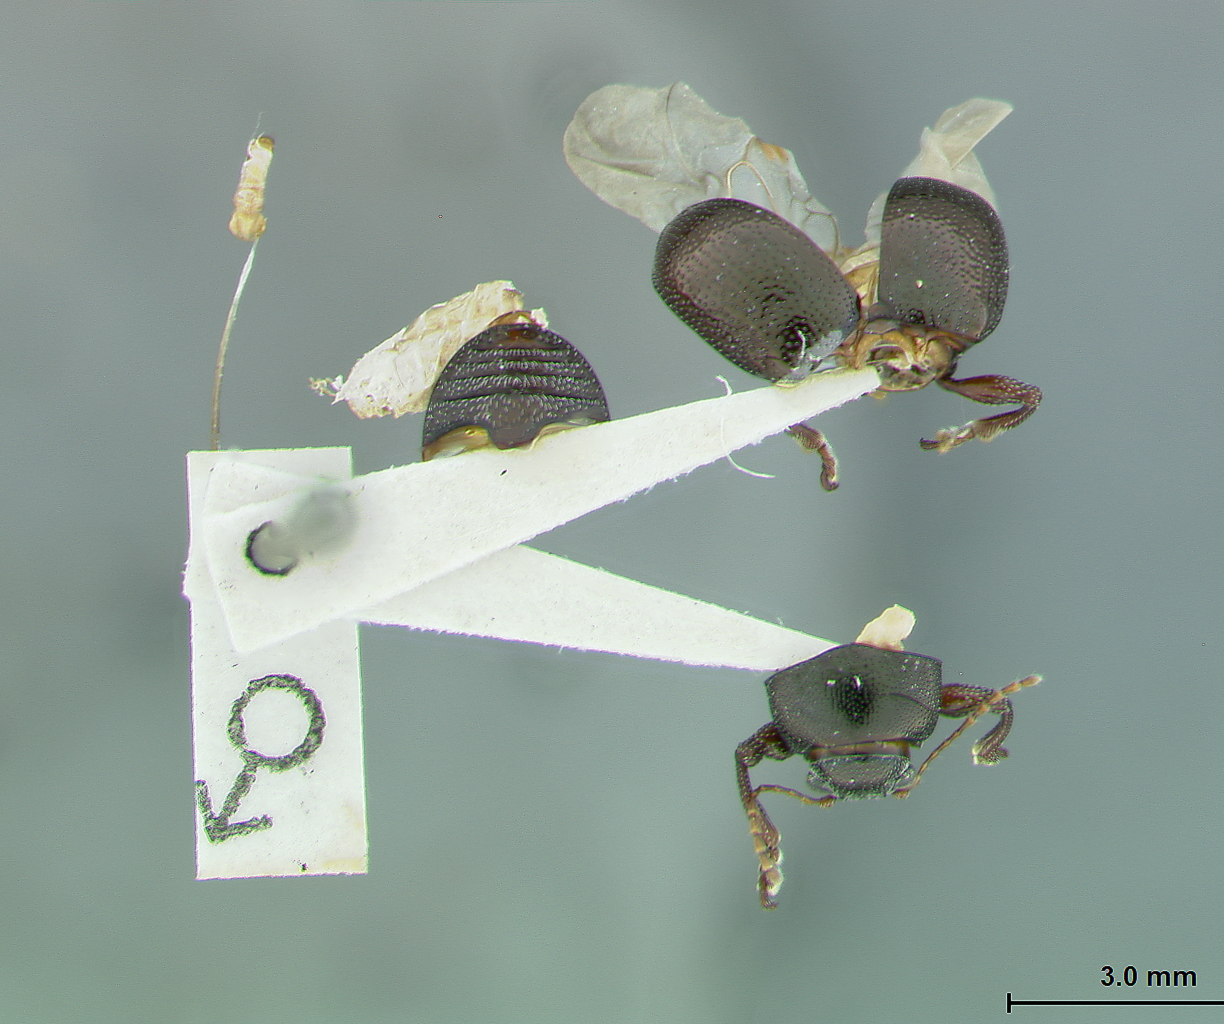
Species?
Chalcosicya crotonis
